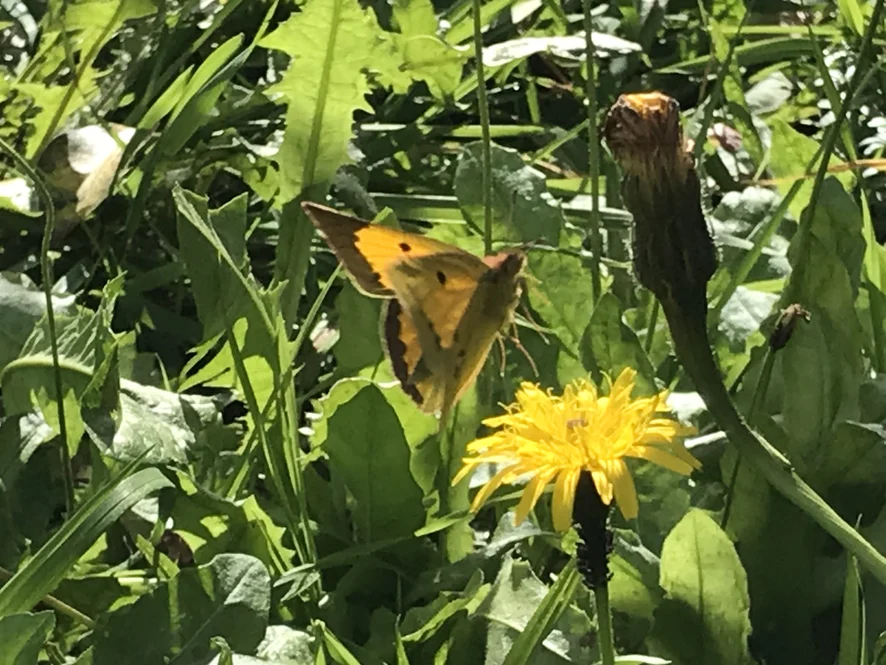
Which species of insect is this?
Colias croceus
